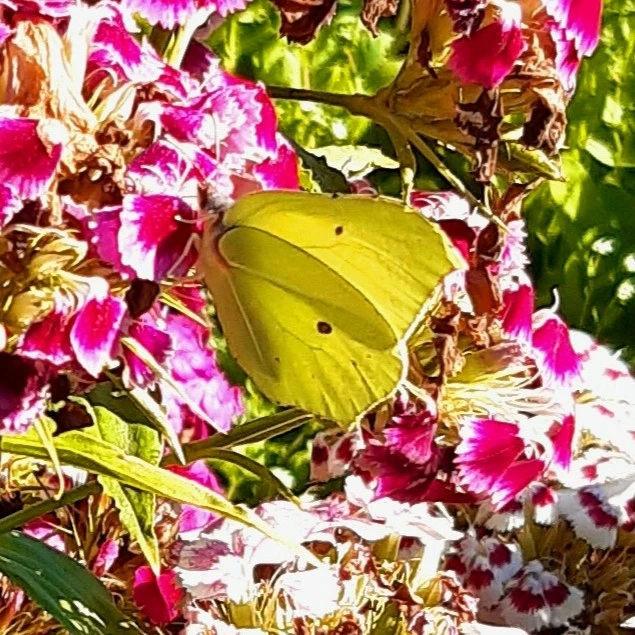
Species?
Gonepteryx rhamni
